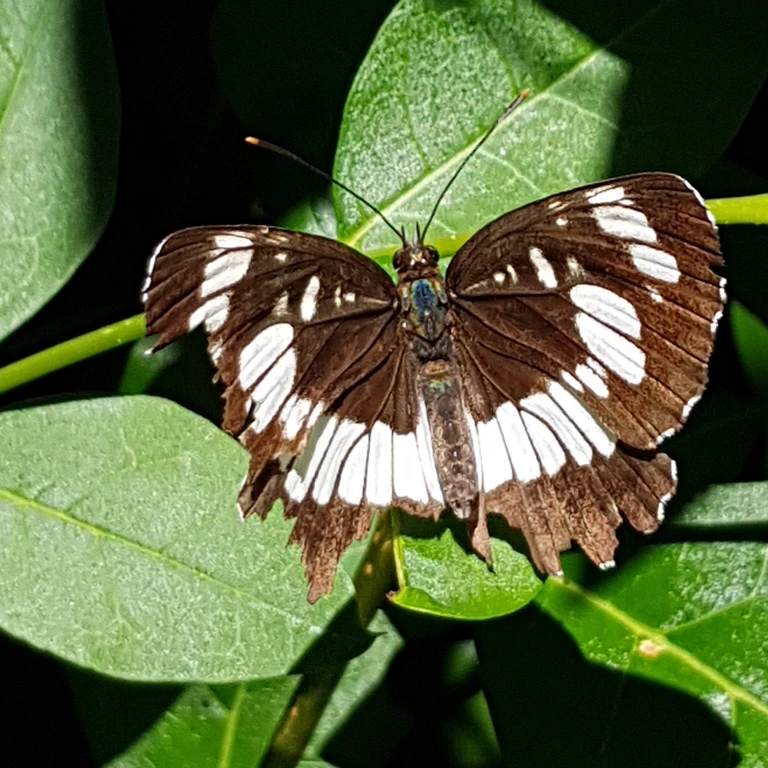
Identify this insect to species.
Neptis rivularis
